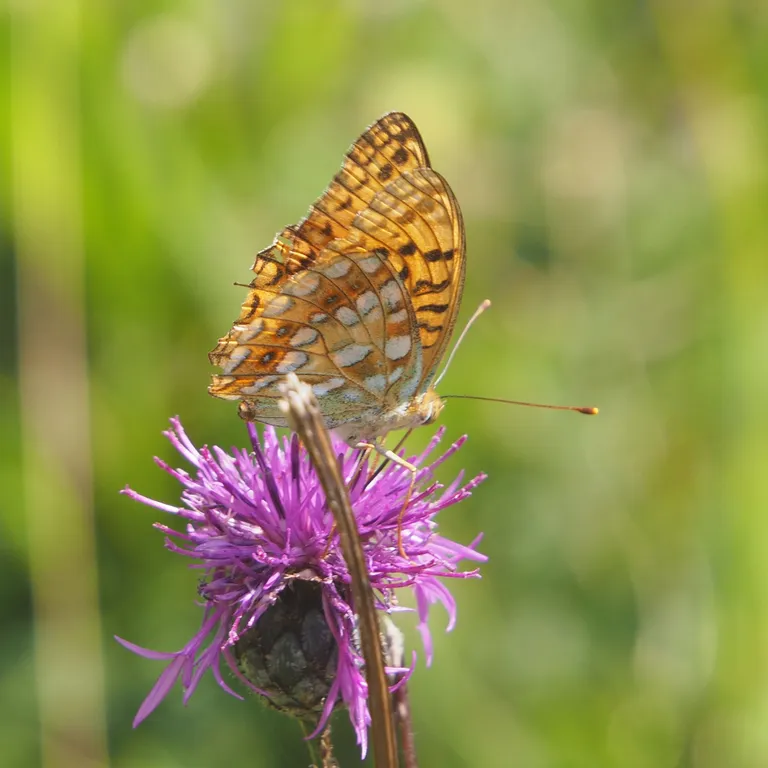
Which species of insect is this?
Fabriciana adippe
